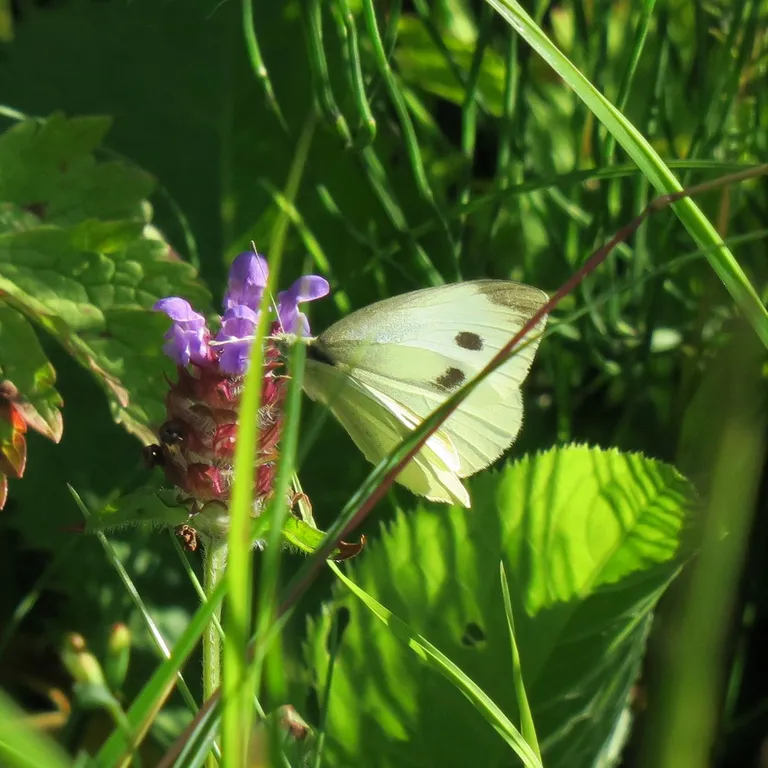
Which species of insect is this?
Pieris rapae
